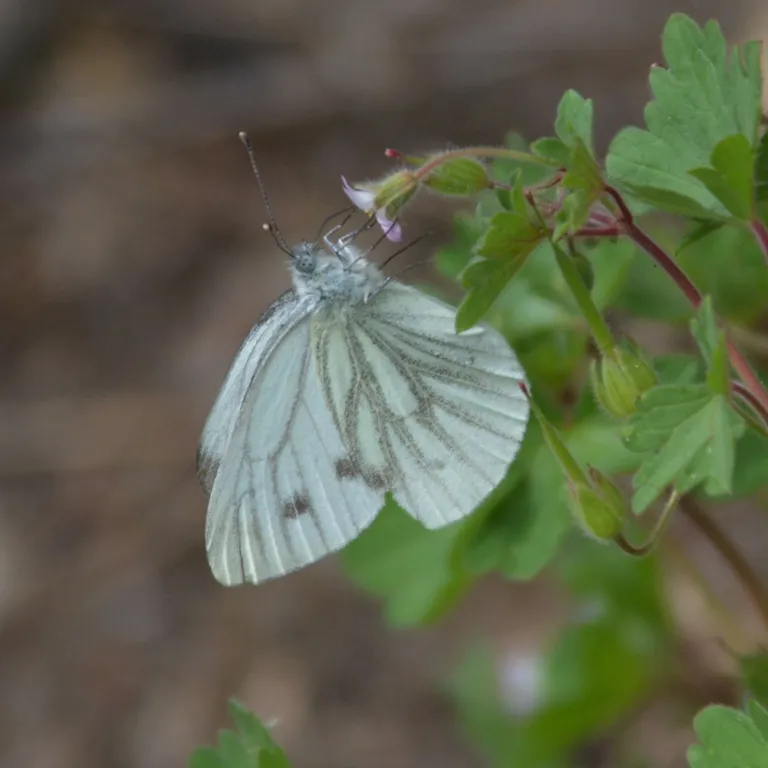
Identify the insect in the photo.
Pieris napi
